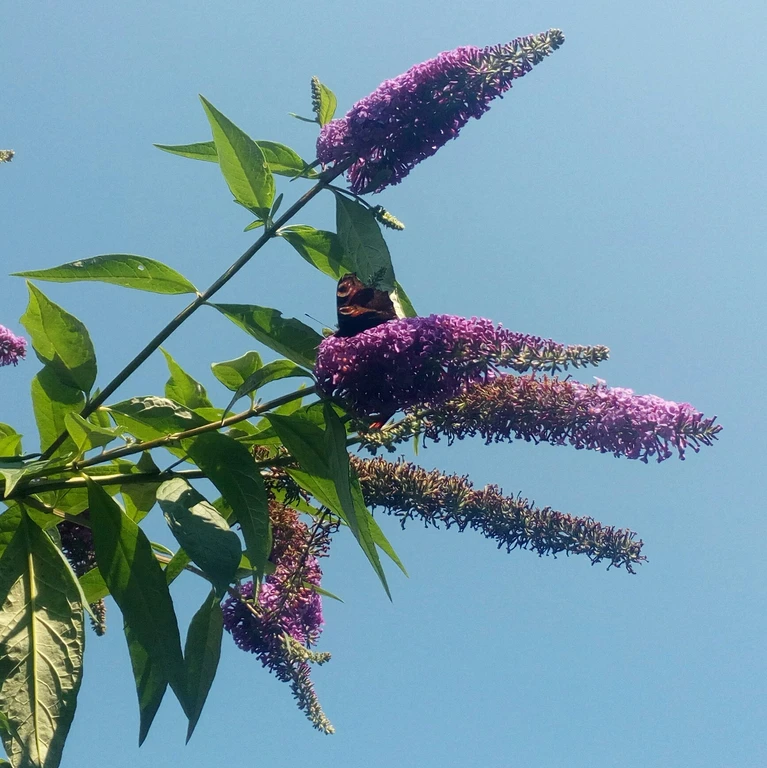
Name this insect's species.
Aglais io
